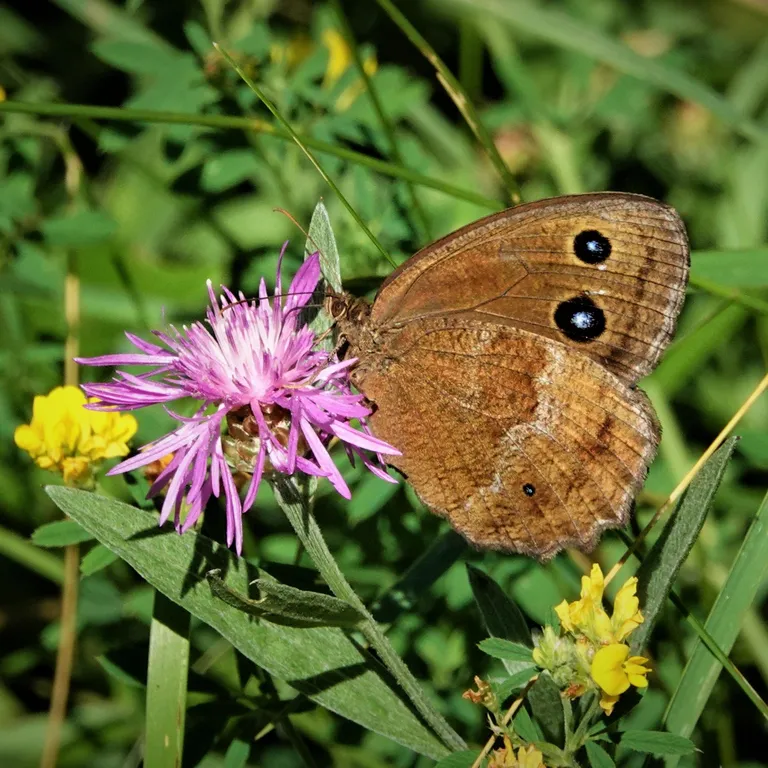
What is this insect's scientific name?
Minois dryas
